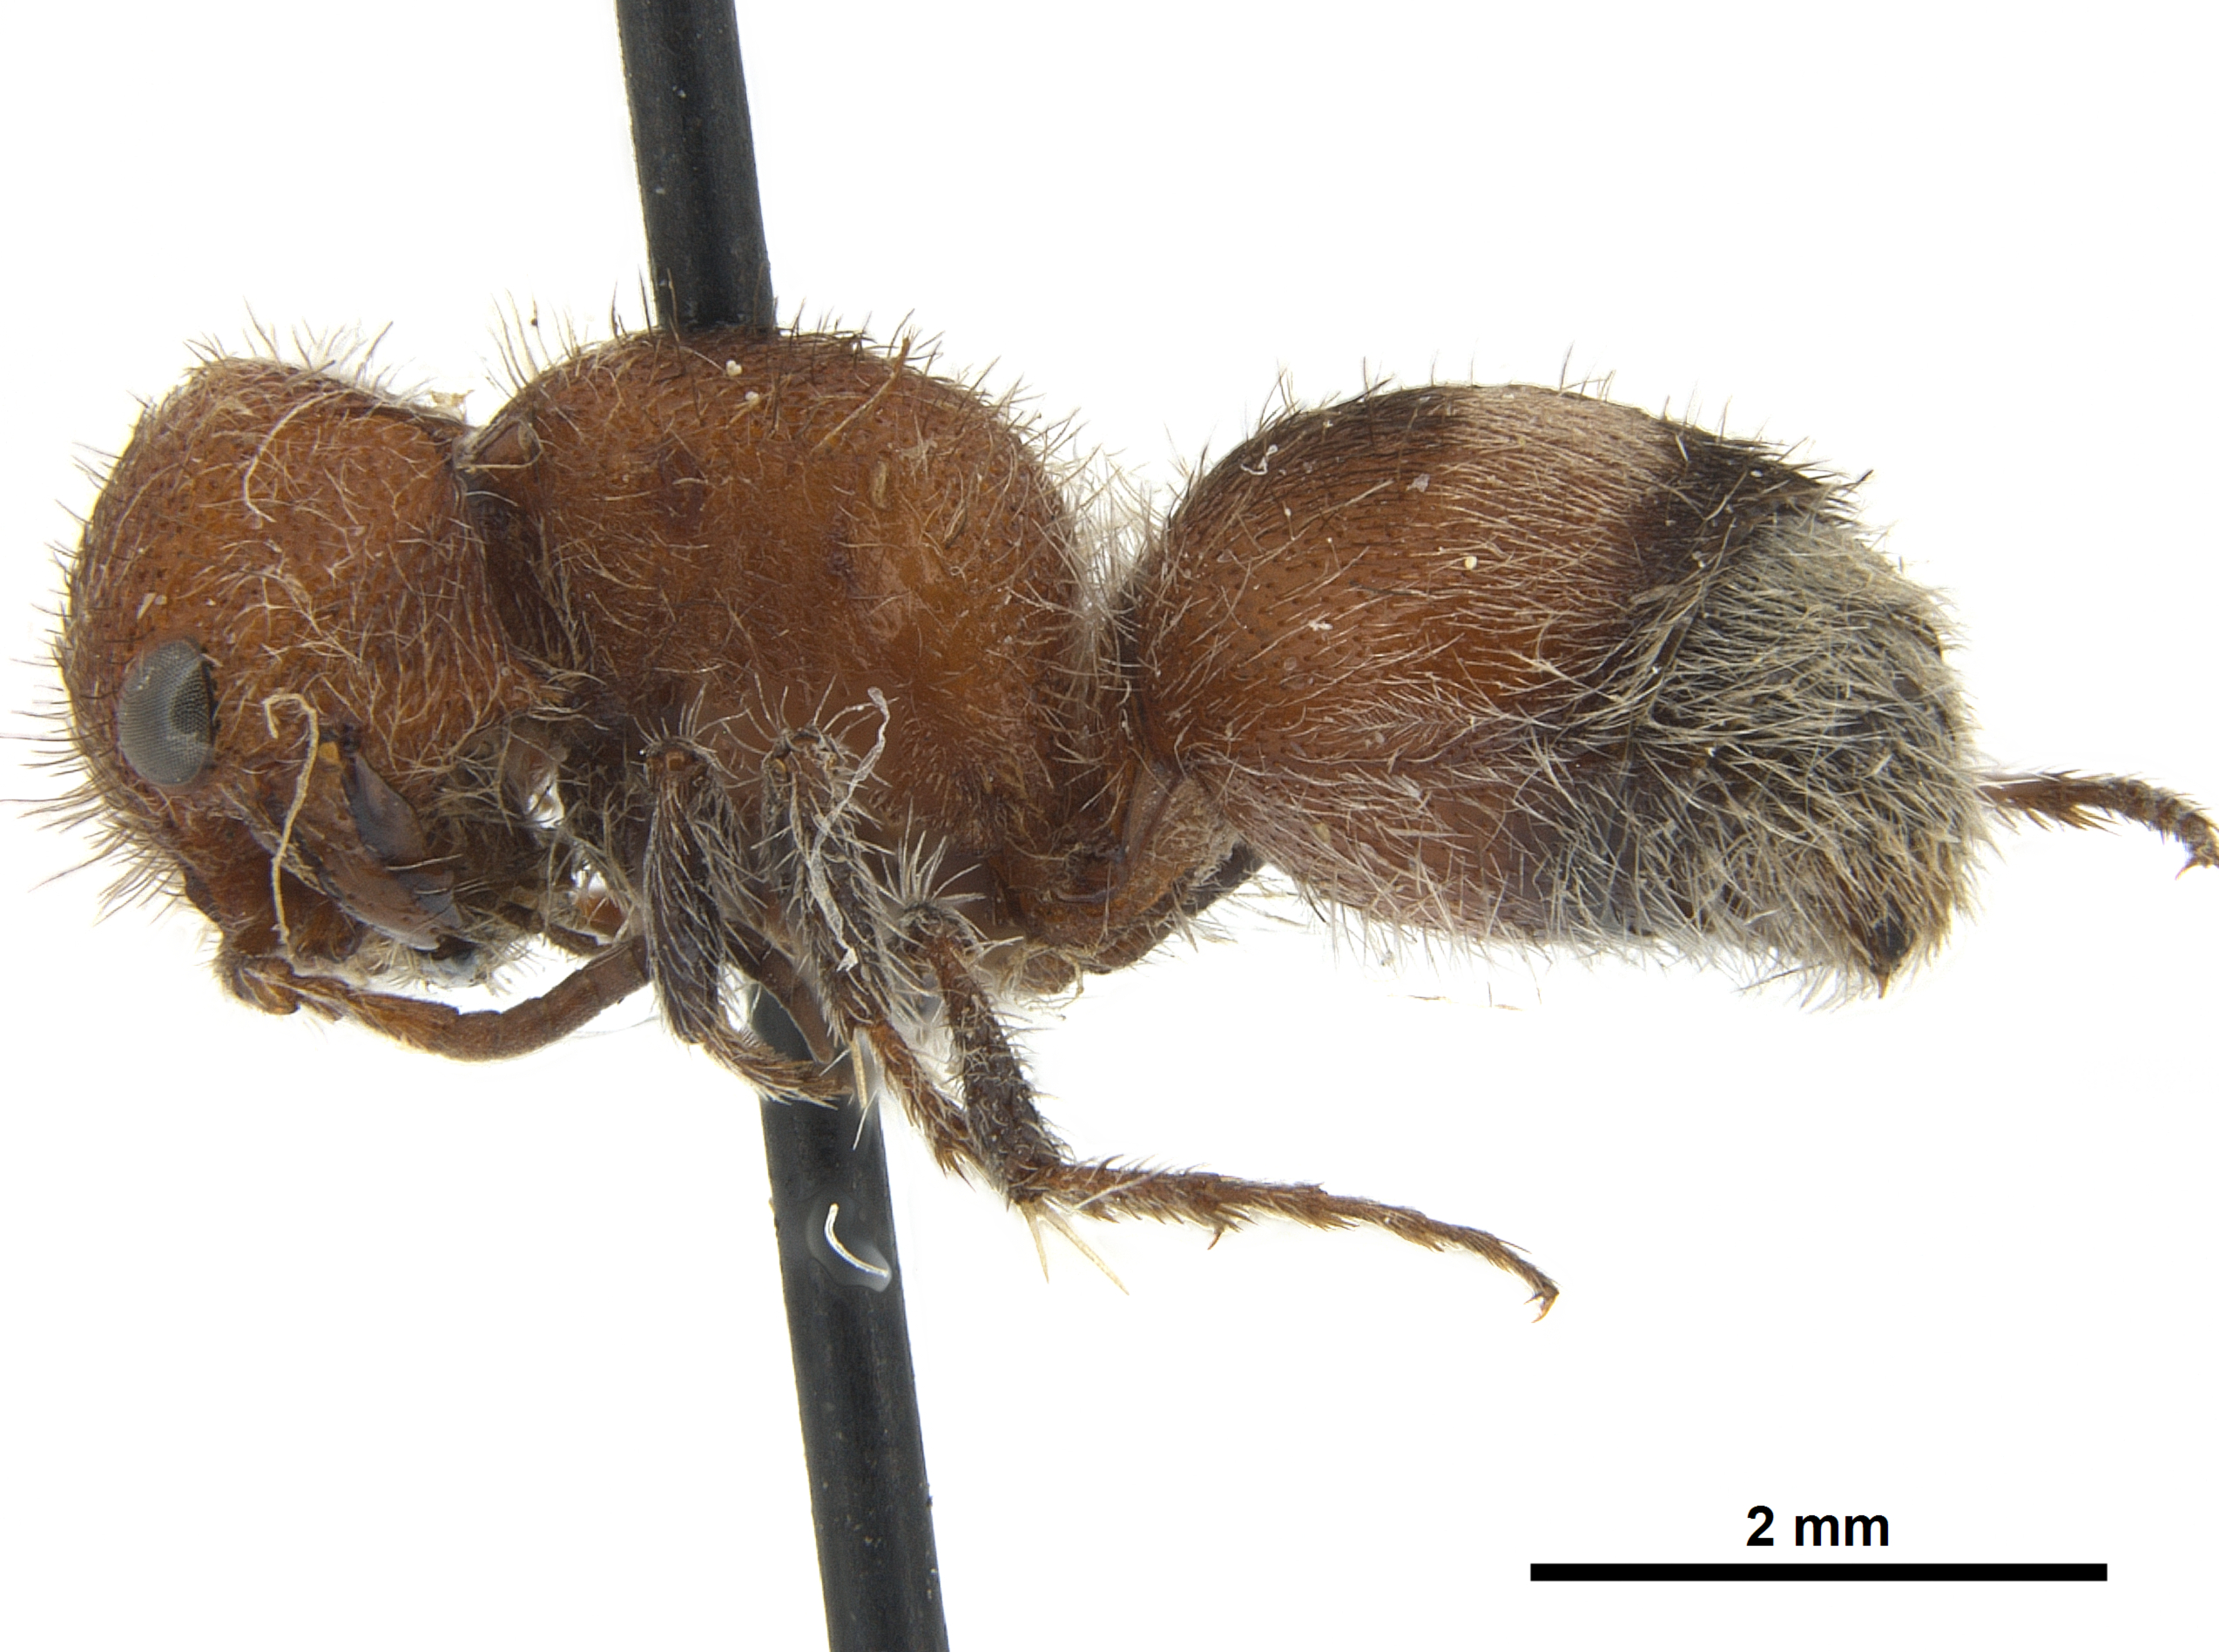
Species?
Myrmilloides grandiceps
